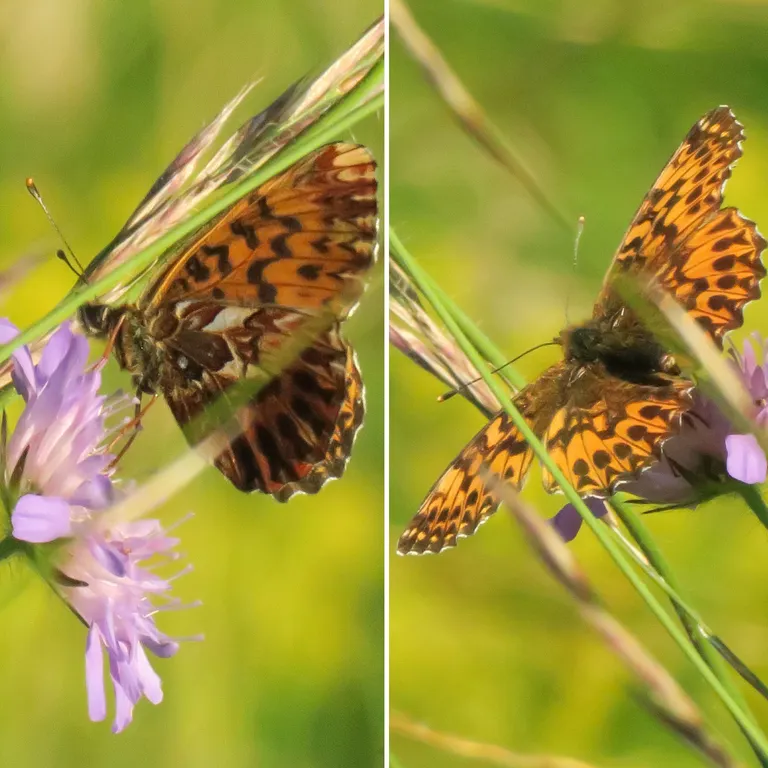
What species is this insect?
Boloria titania
